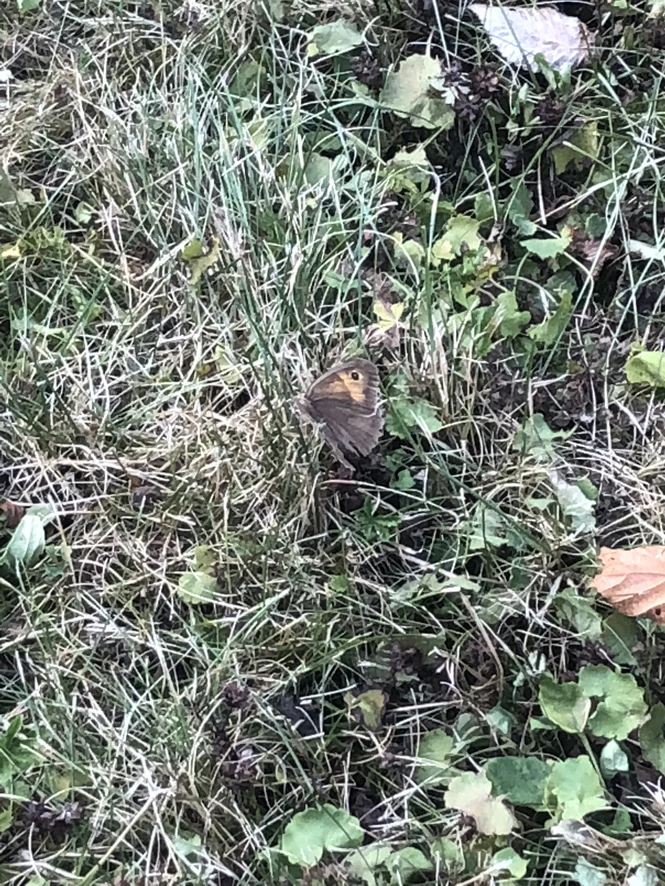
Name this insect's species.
Maniola jurtina
